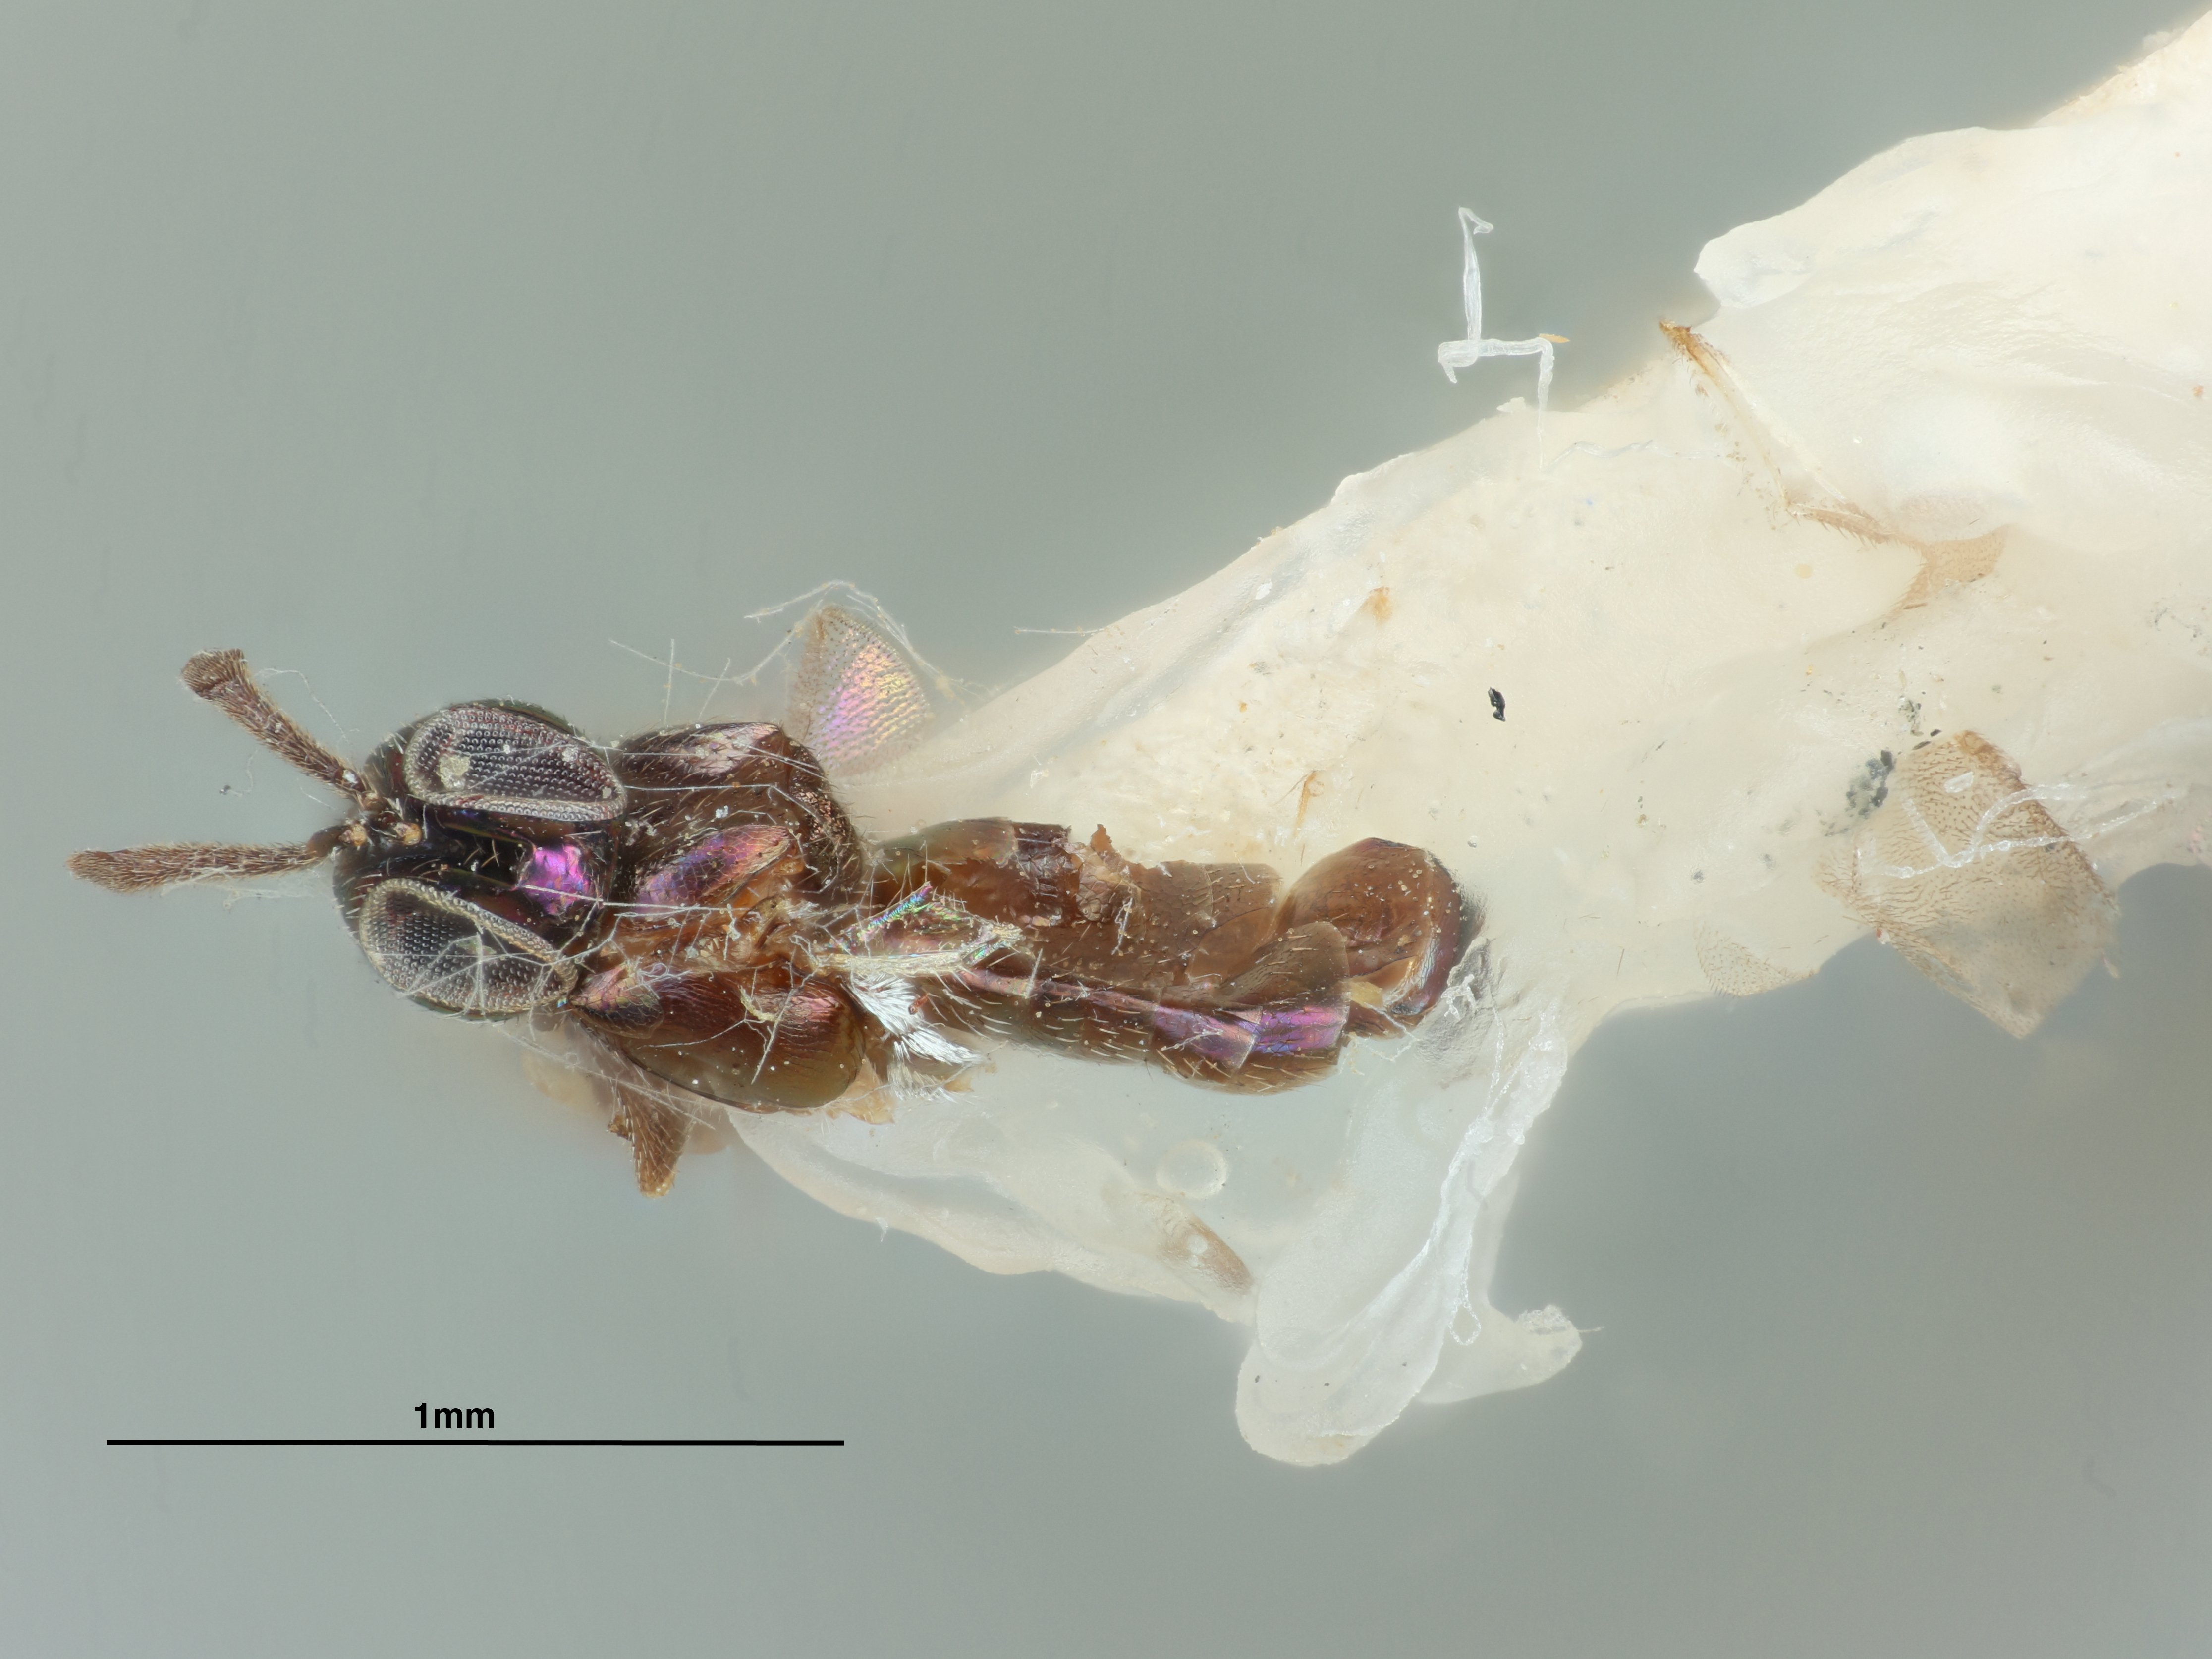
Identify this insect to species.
Eupelmus dryophantae
